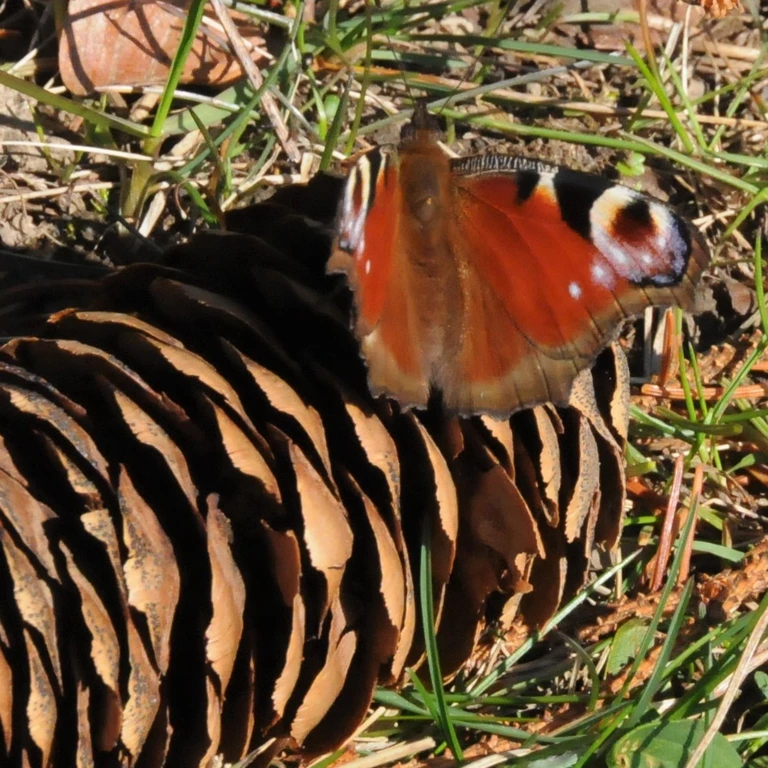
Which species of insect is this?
Aglais io
